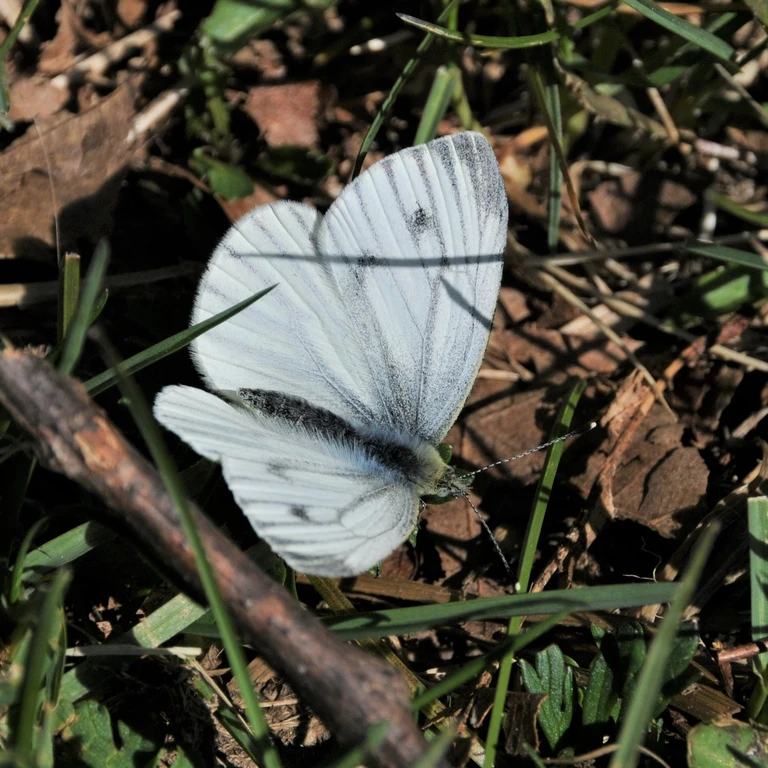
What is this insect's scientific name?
Pieris napi
